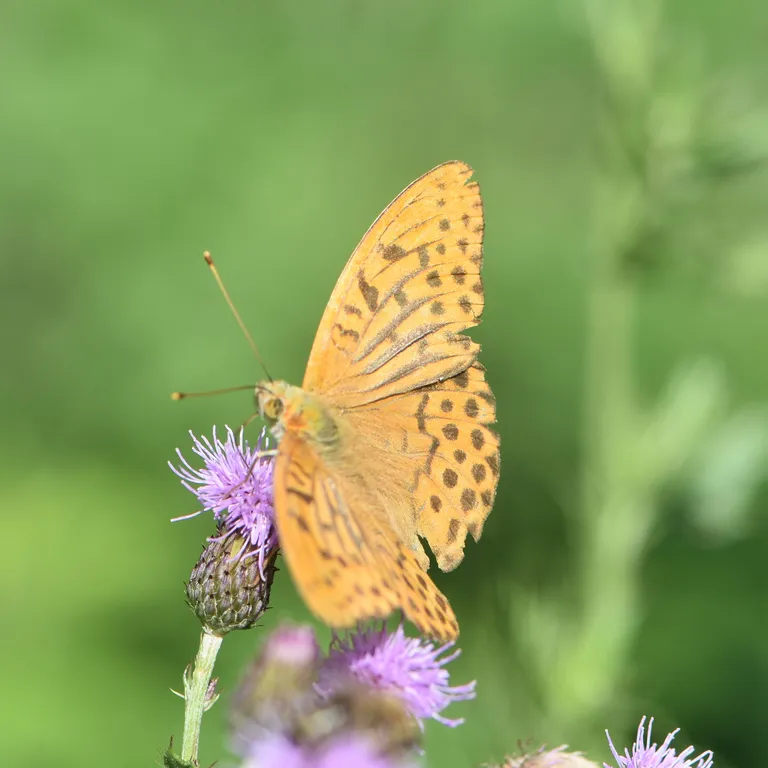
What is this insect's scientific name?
Argynnis paphia
